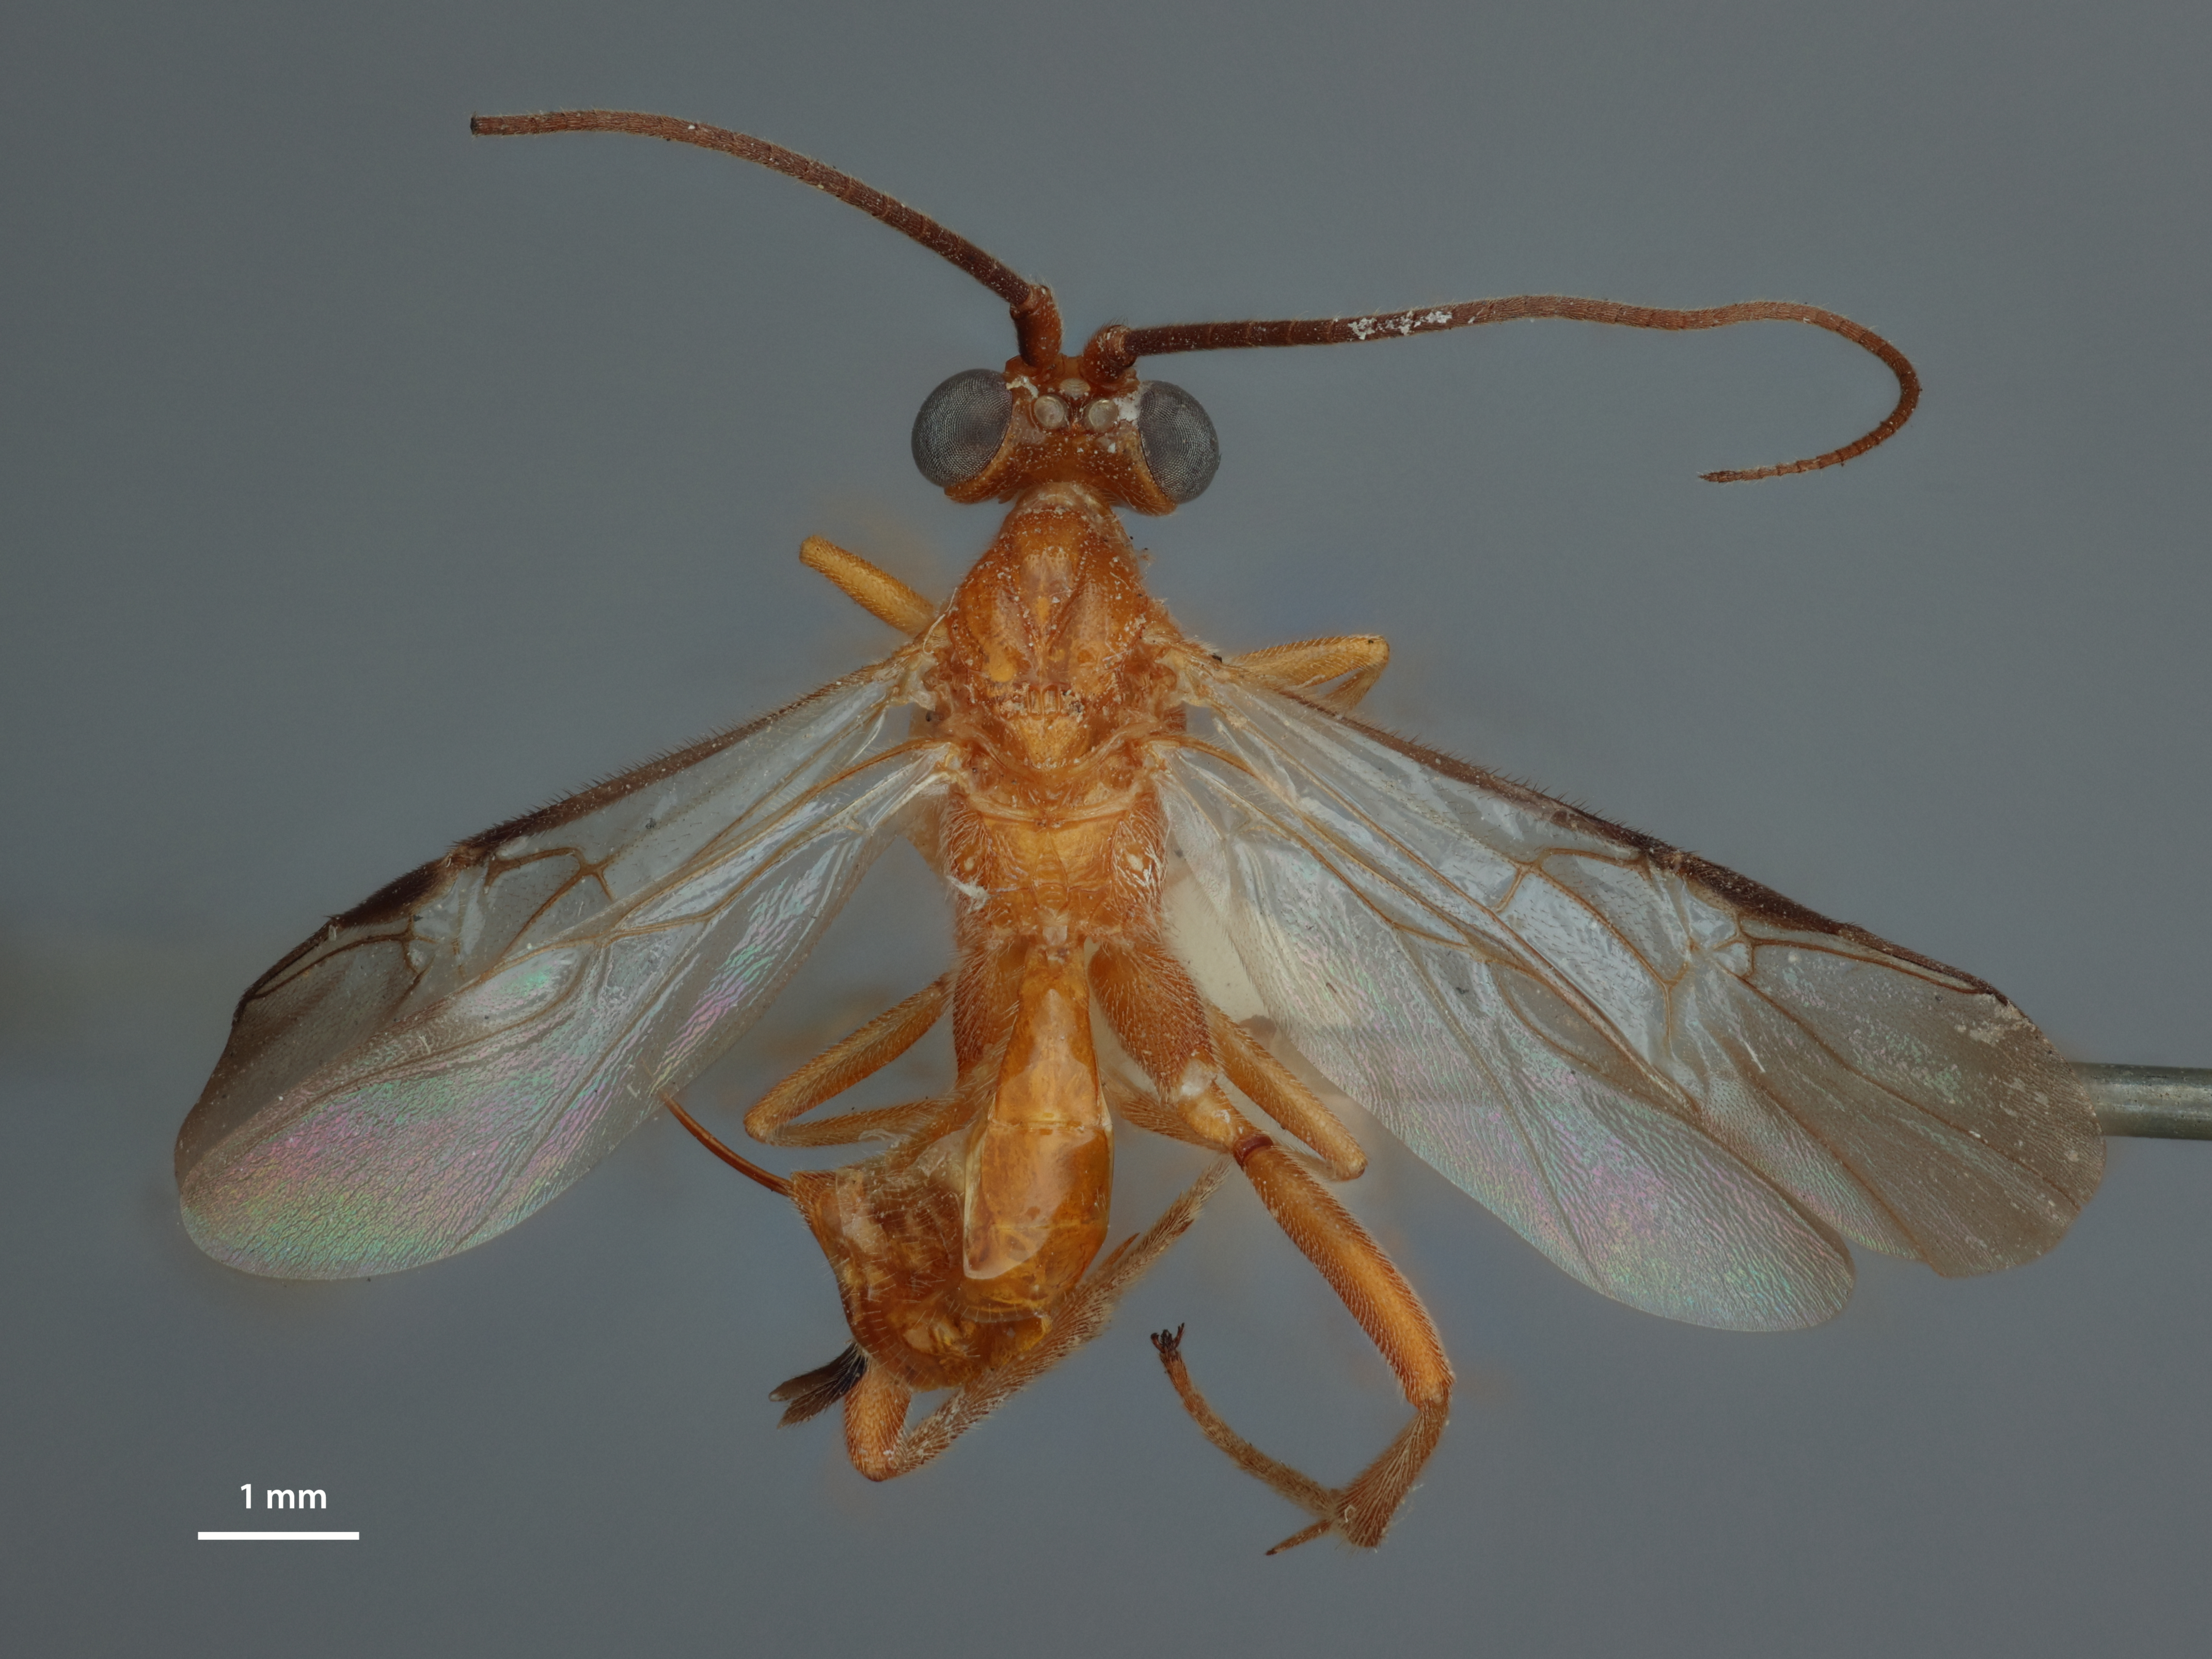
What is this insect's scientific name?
Zelomorpha sudanensis
